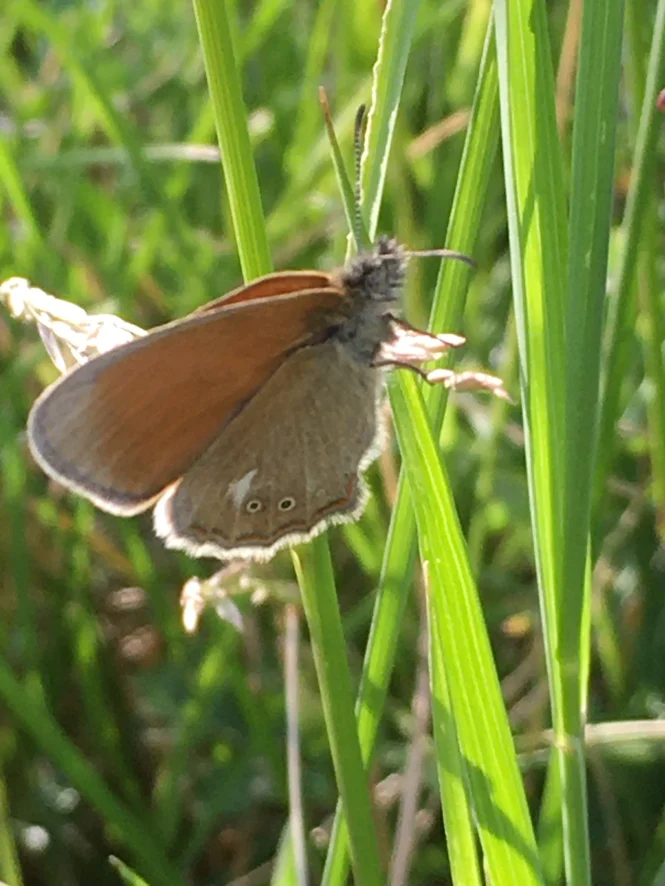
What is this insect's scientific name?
Coenonympha glycerion (also Coenonympha iphis)
